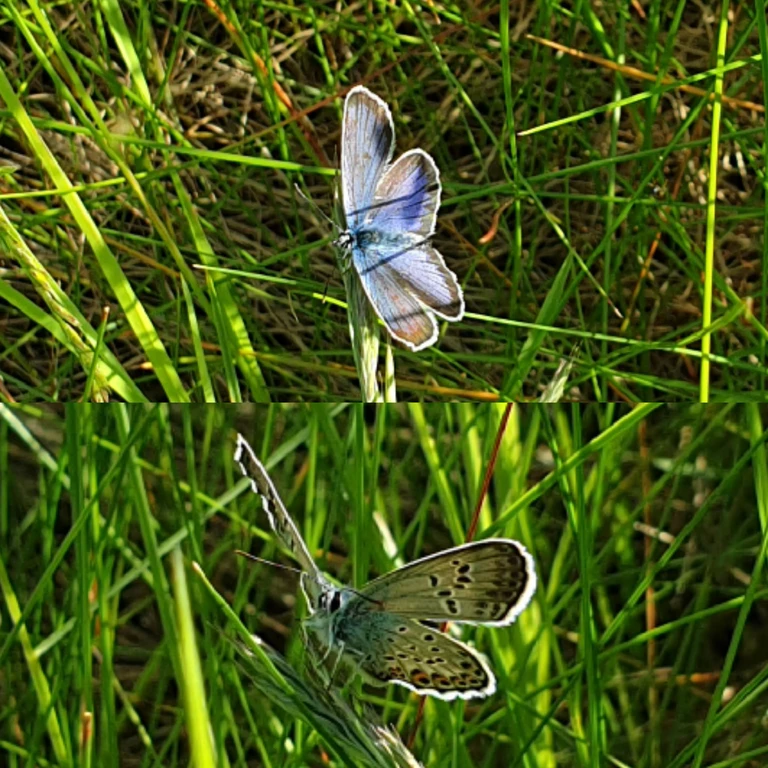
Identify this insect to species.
Plebejus argus
